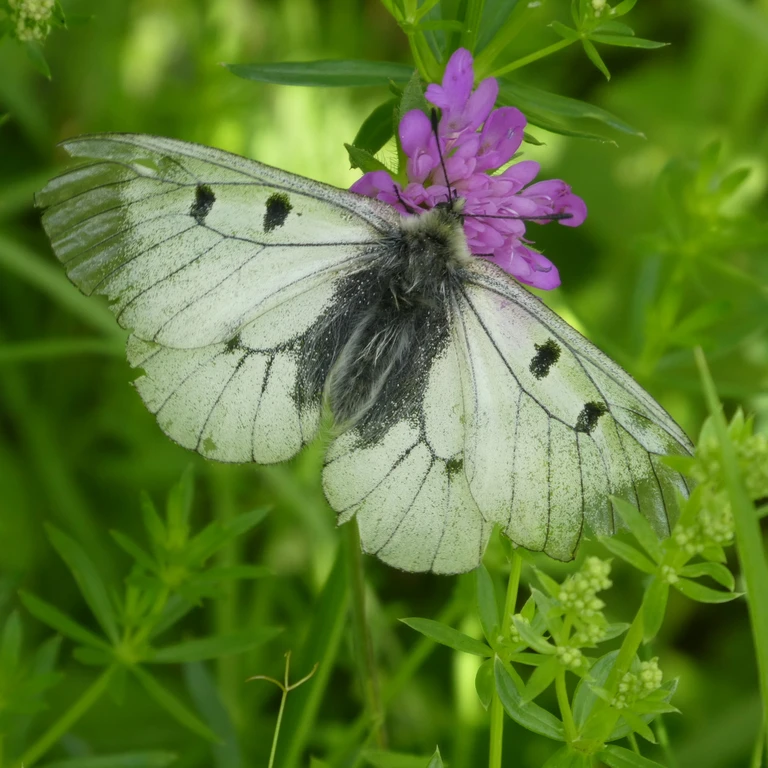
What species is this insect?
Parnassius mnemosyne
